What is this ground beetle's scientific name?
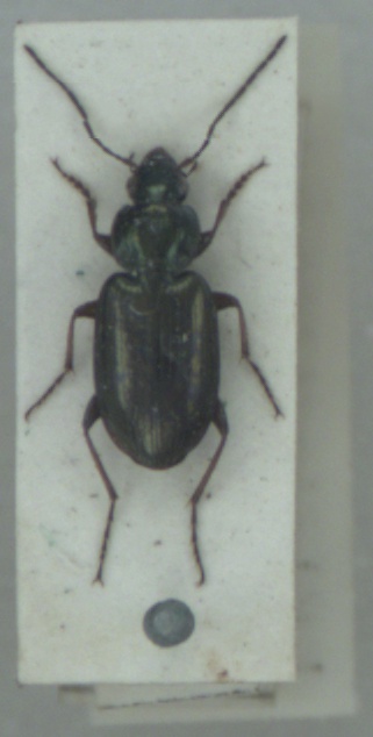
Agonum muelleri
